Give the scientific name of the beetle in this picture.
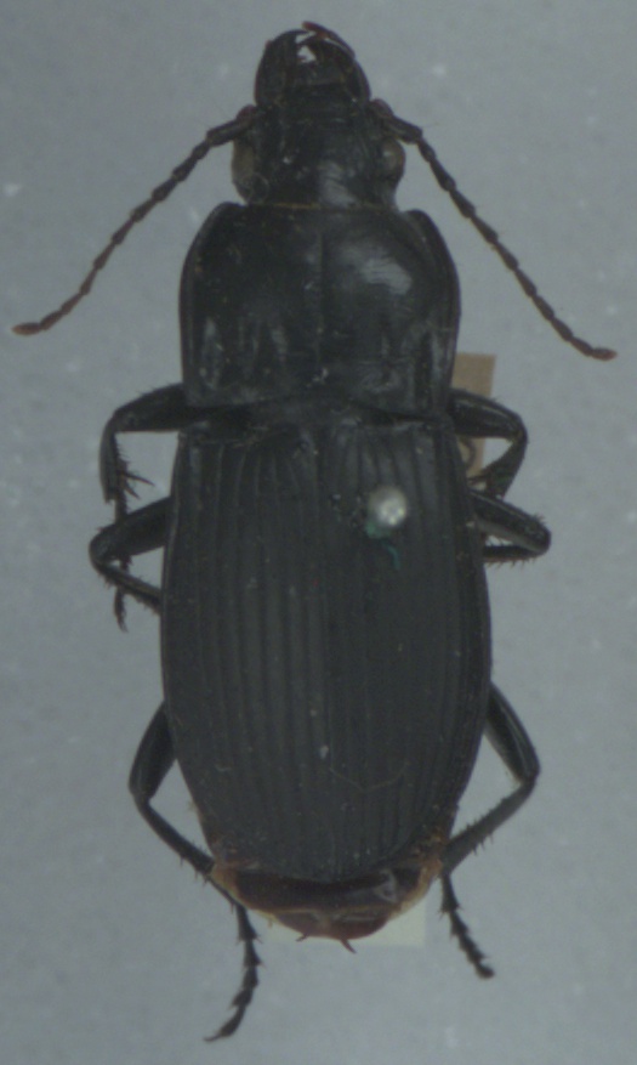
Abax parallelepipedus
